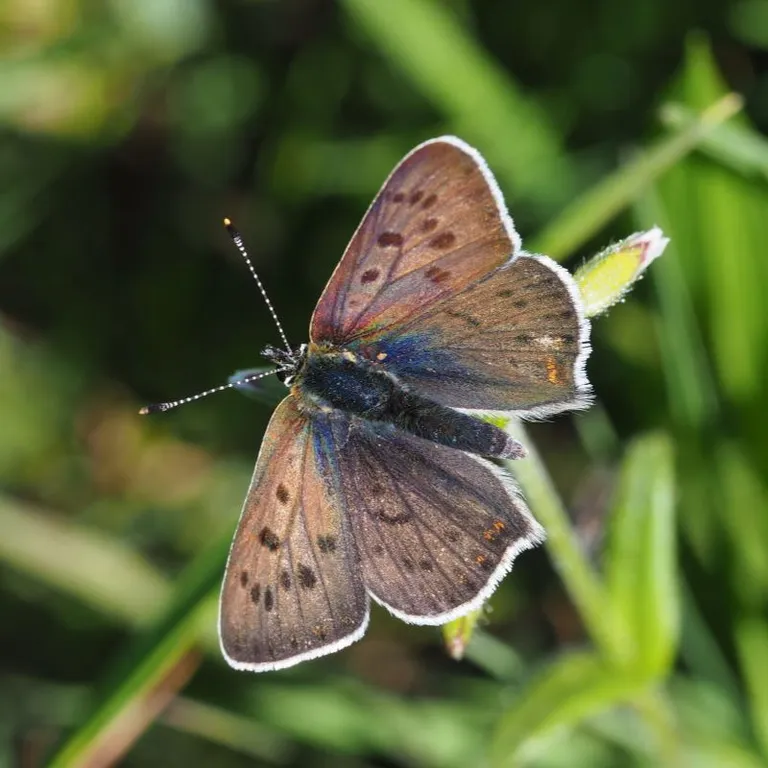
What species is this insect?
Lycaena tityrus (also Loweia tityrus)
